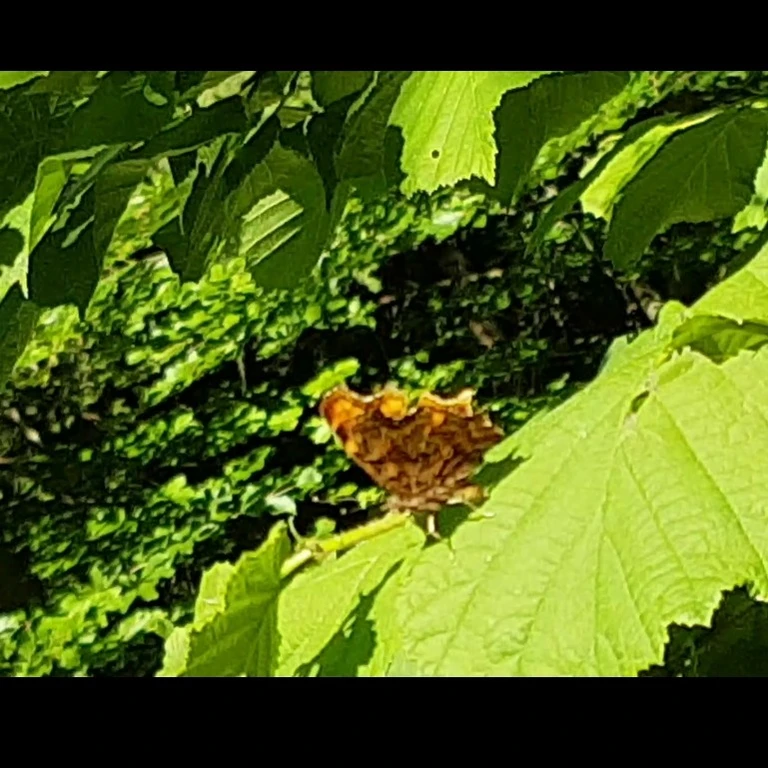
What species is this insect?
Polygonia c-album
